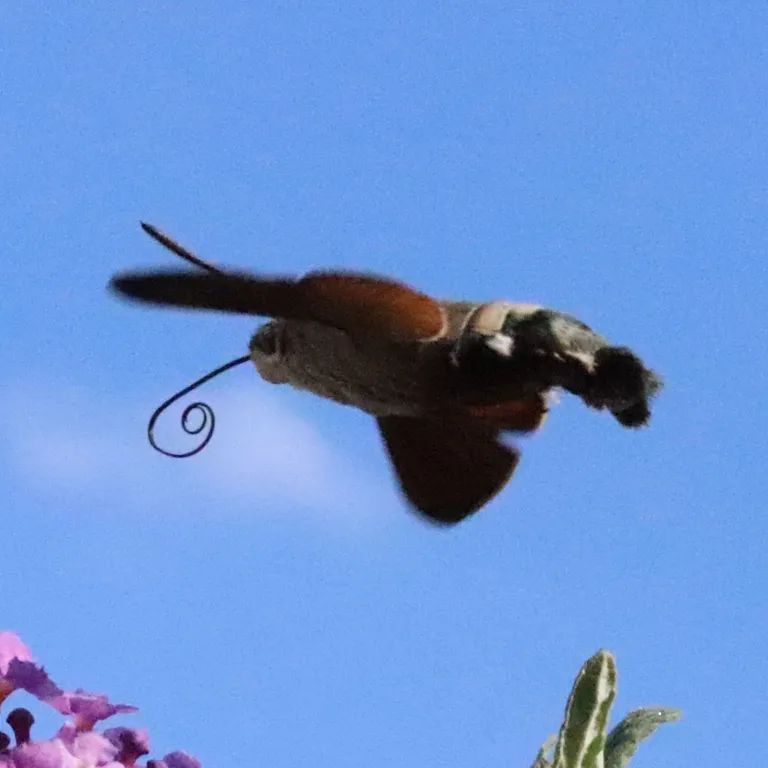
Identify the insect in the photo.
Macroglossum stellatarum
